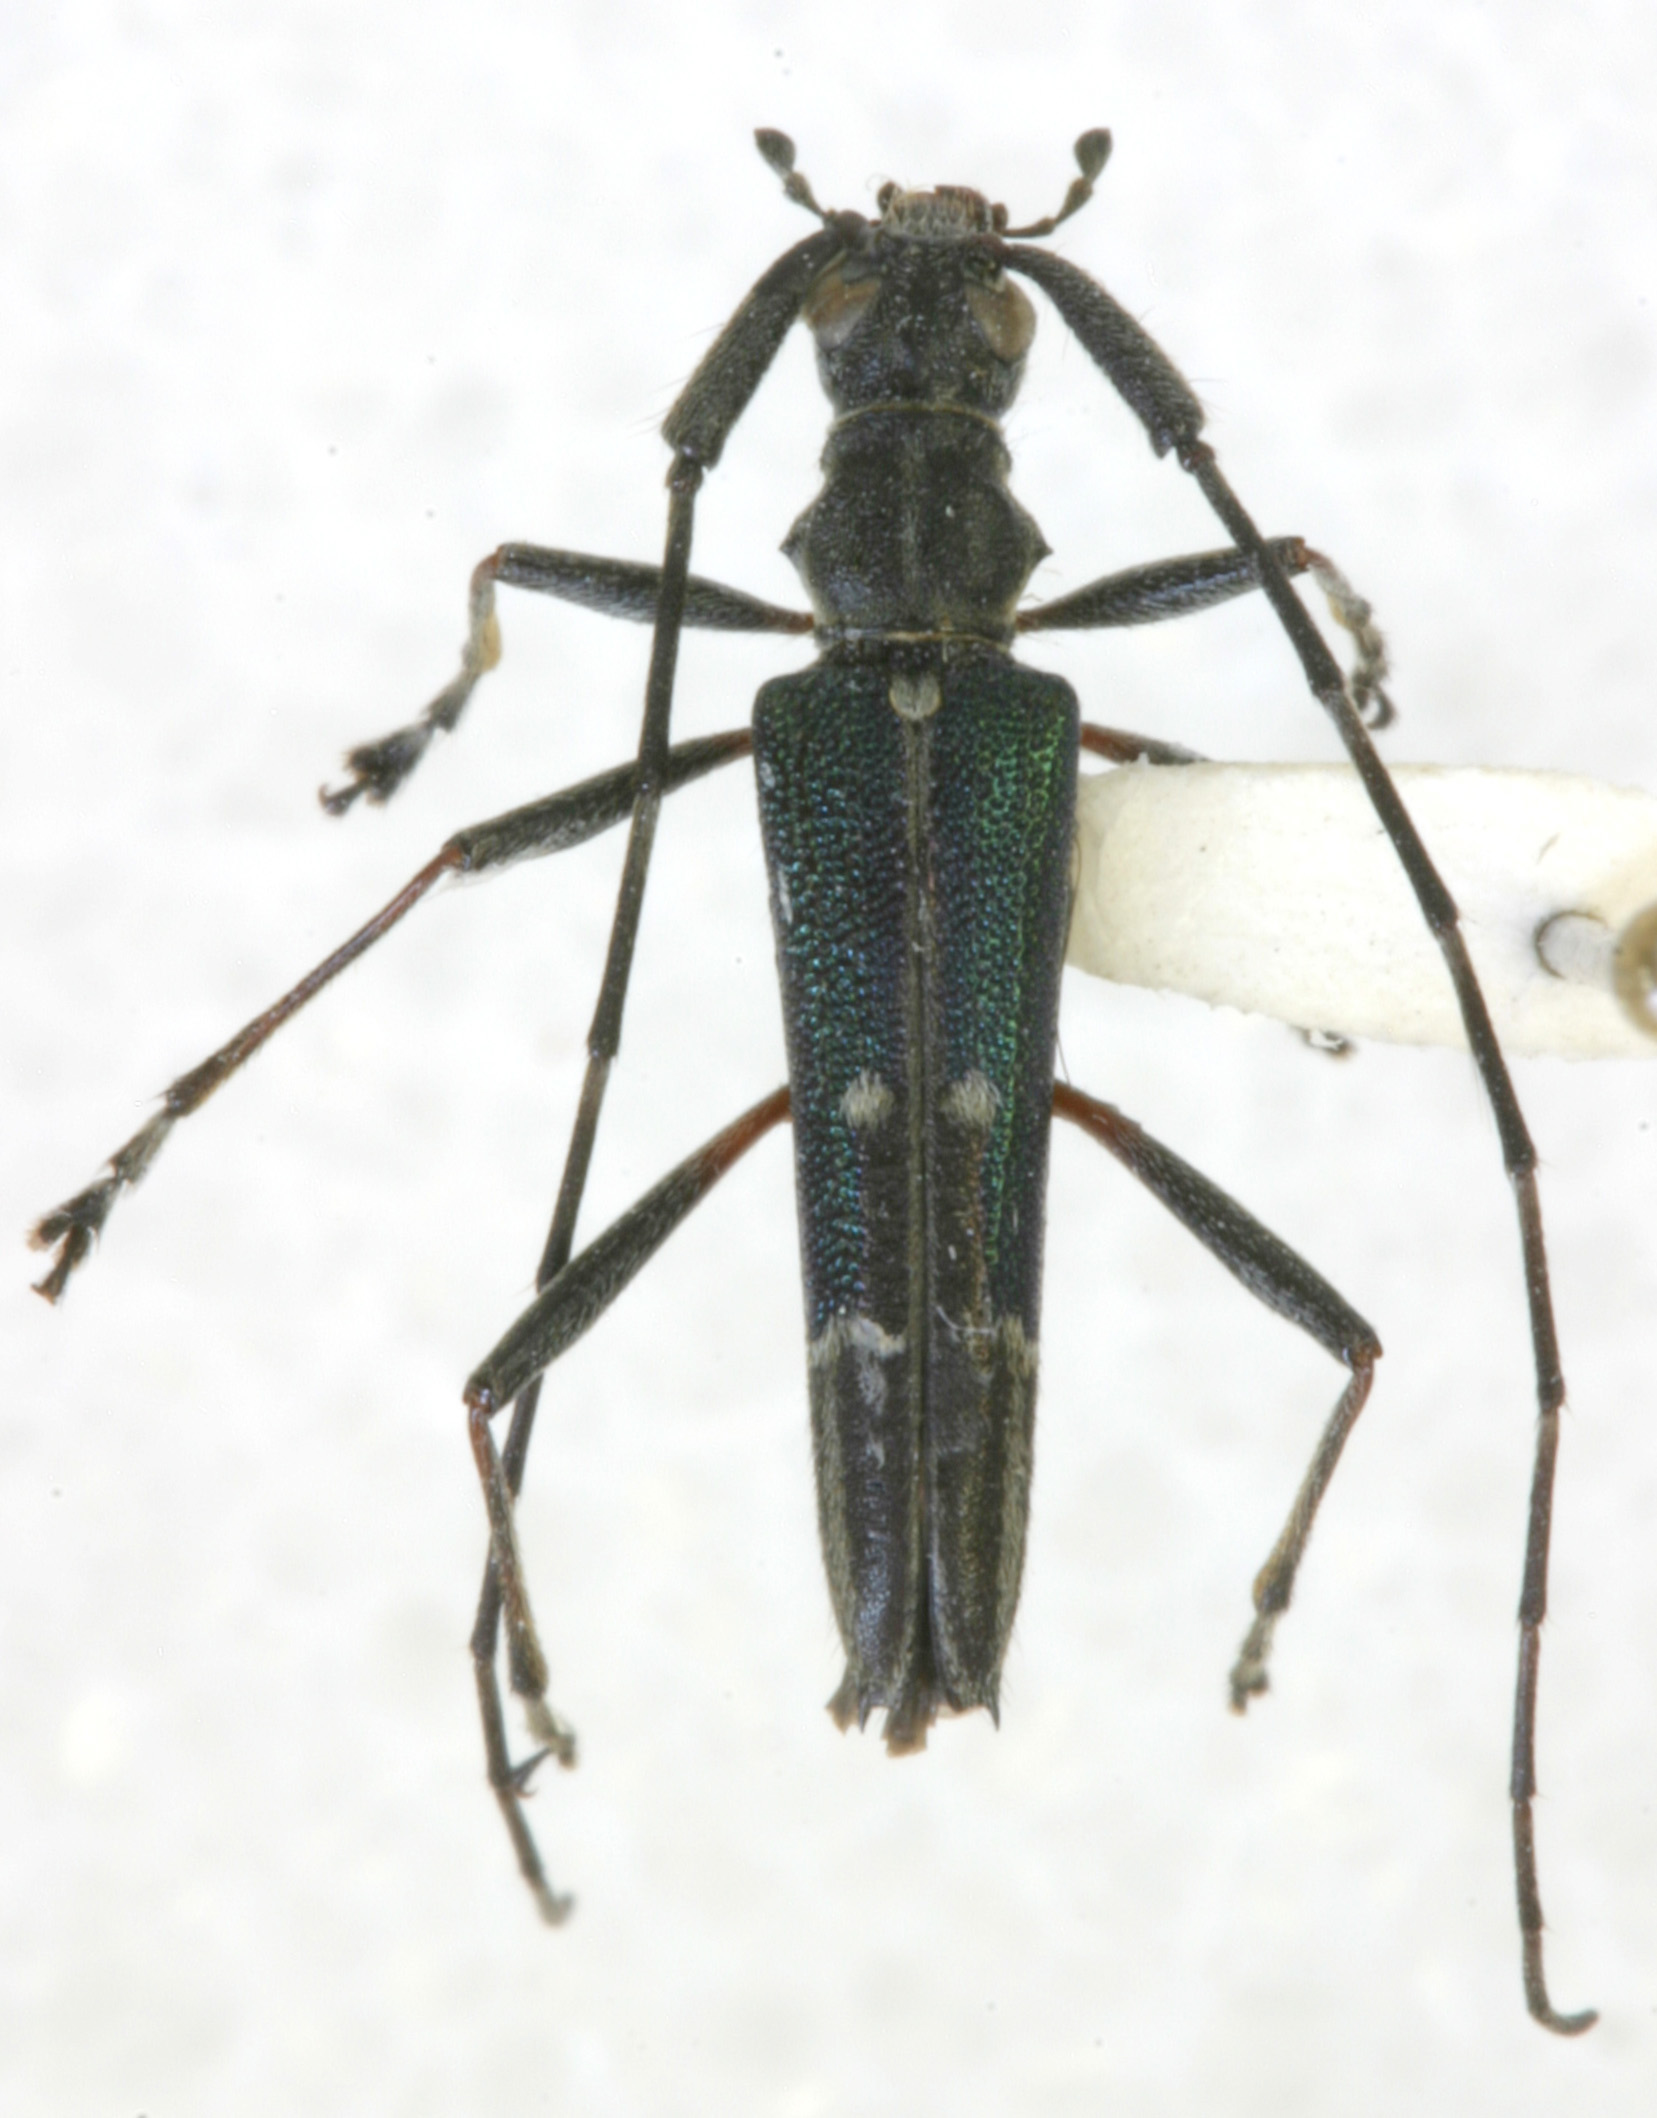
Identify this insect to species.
Hovorestenia thalassina
